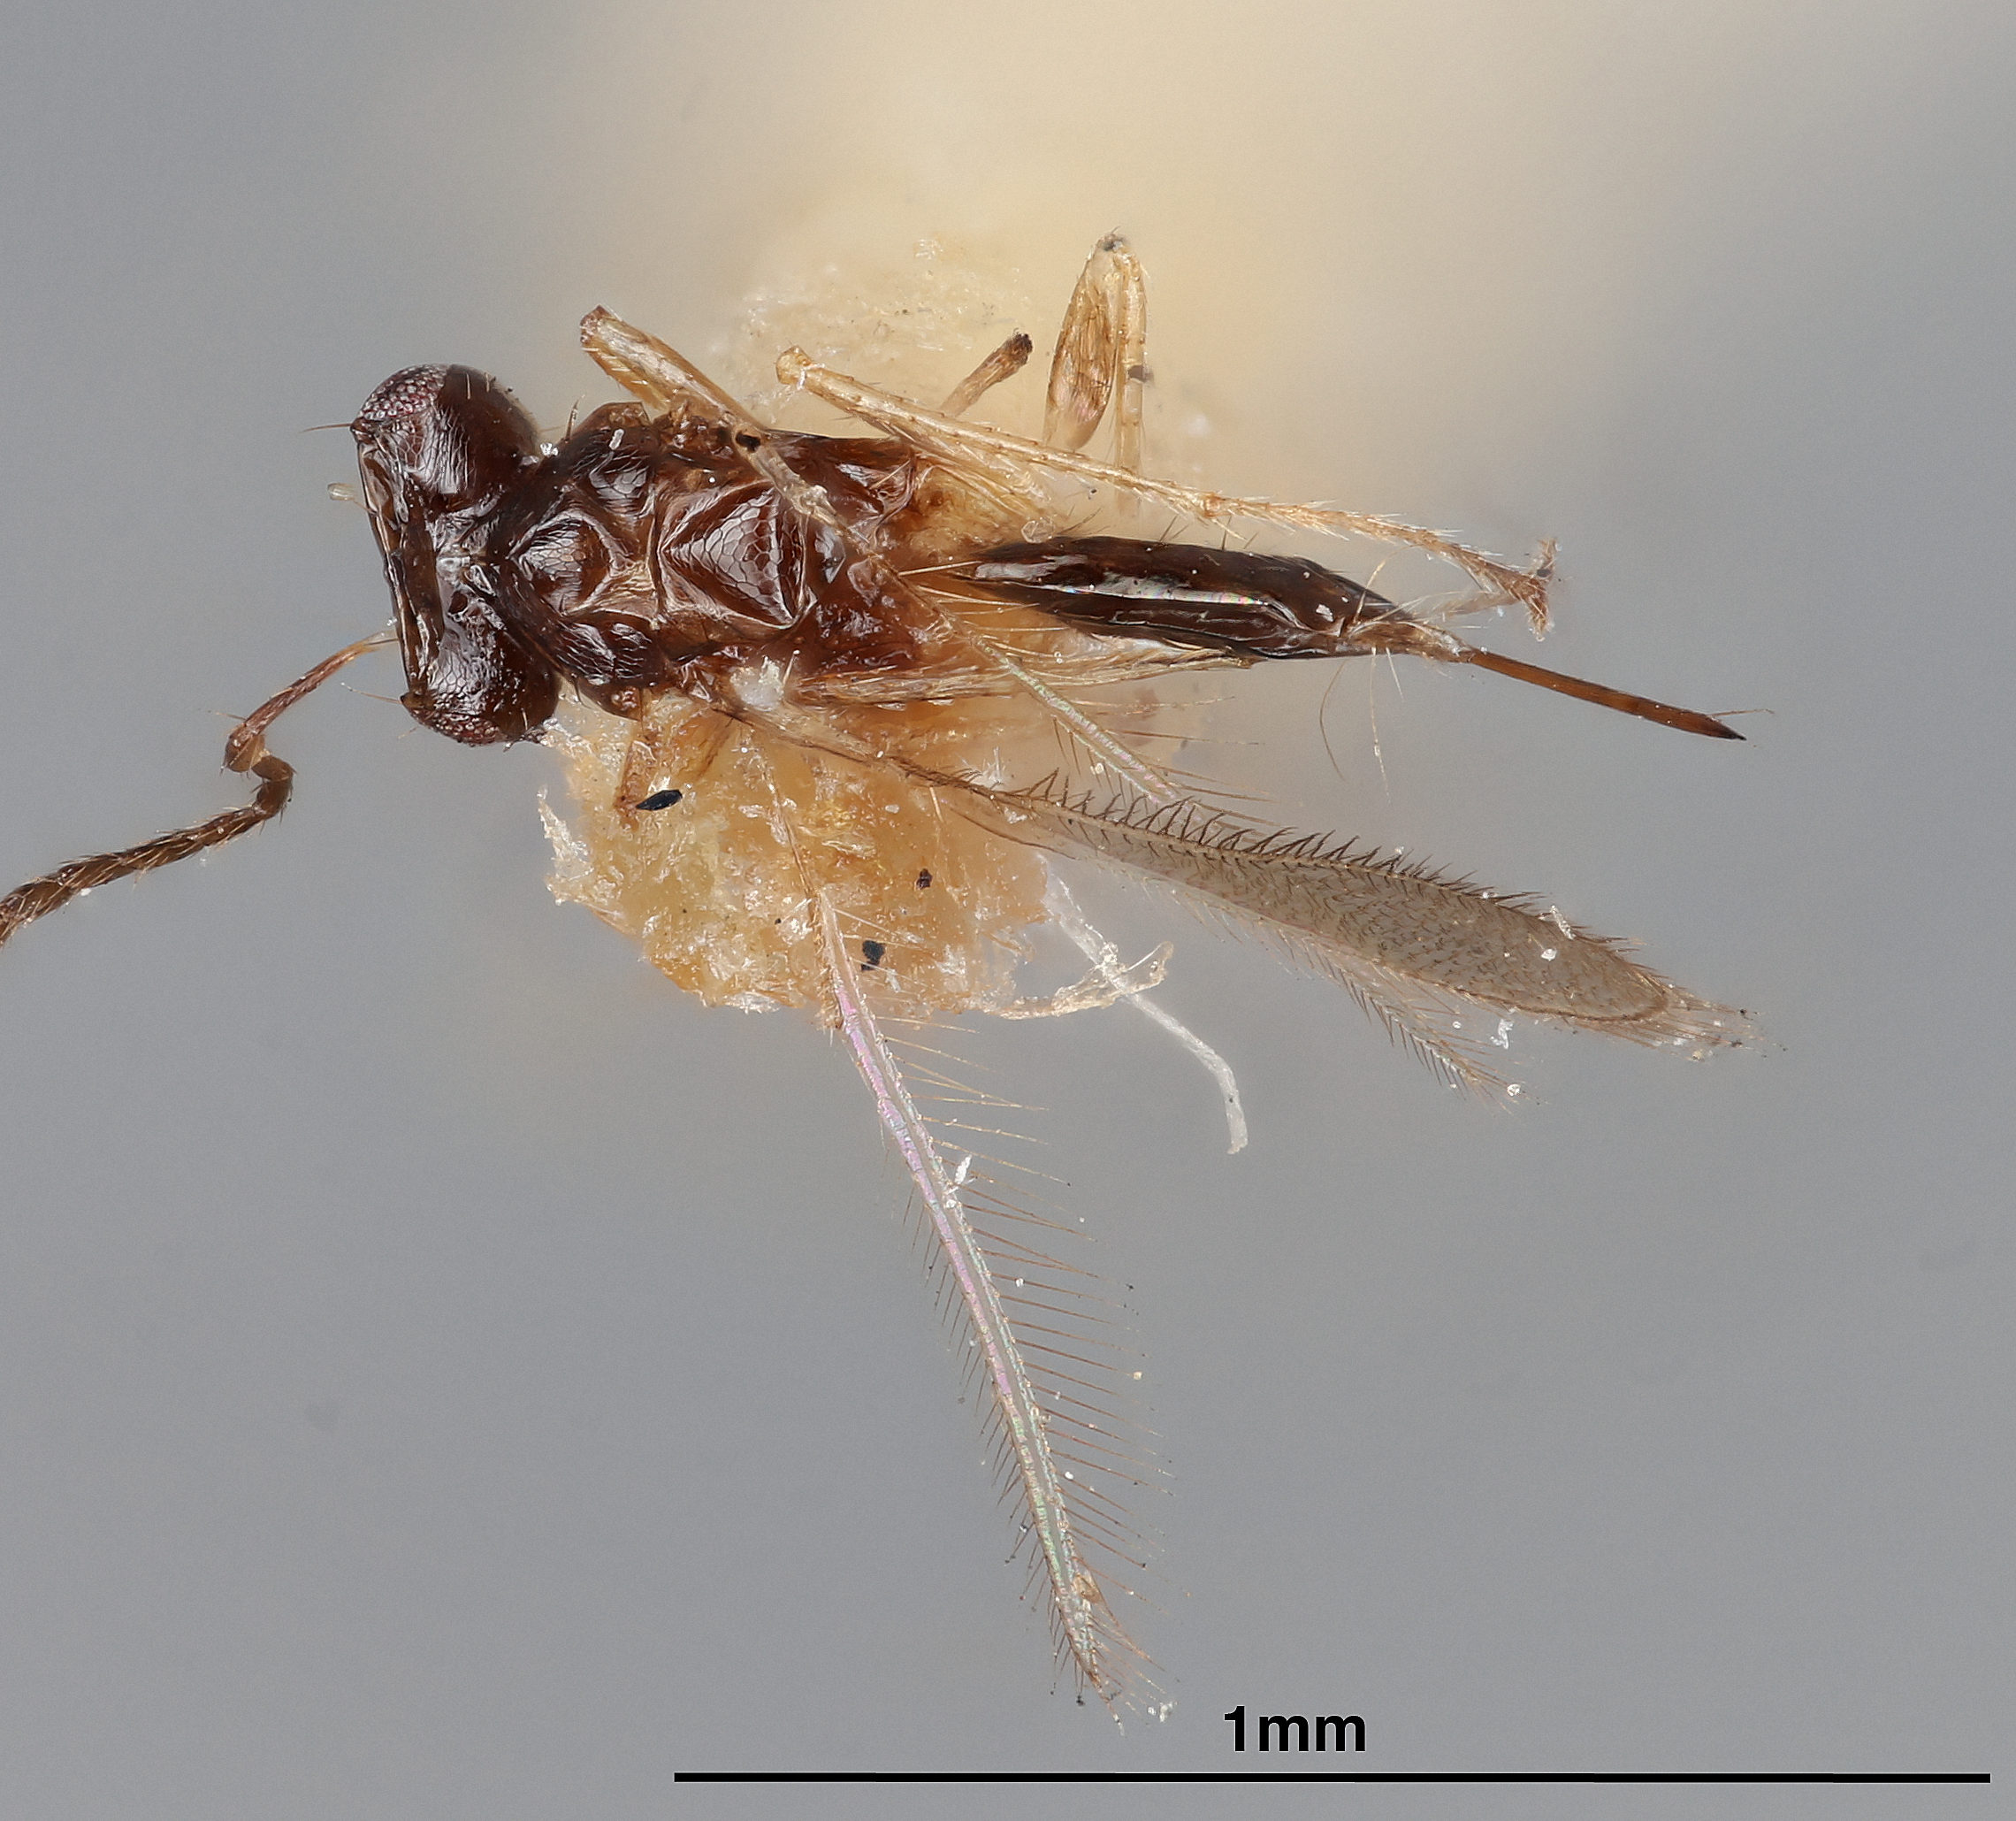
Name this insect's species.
Gonatocerus eximius
